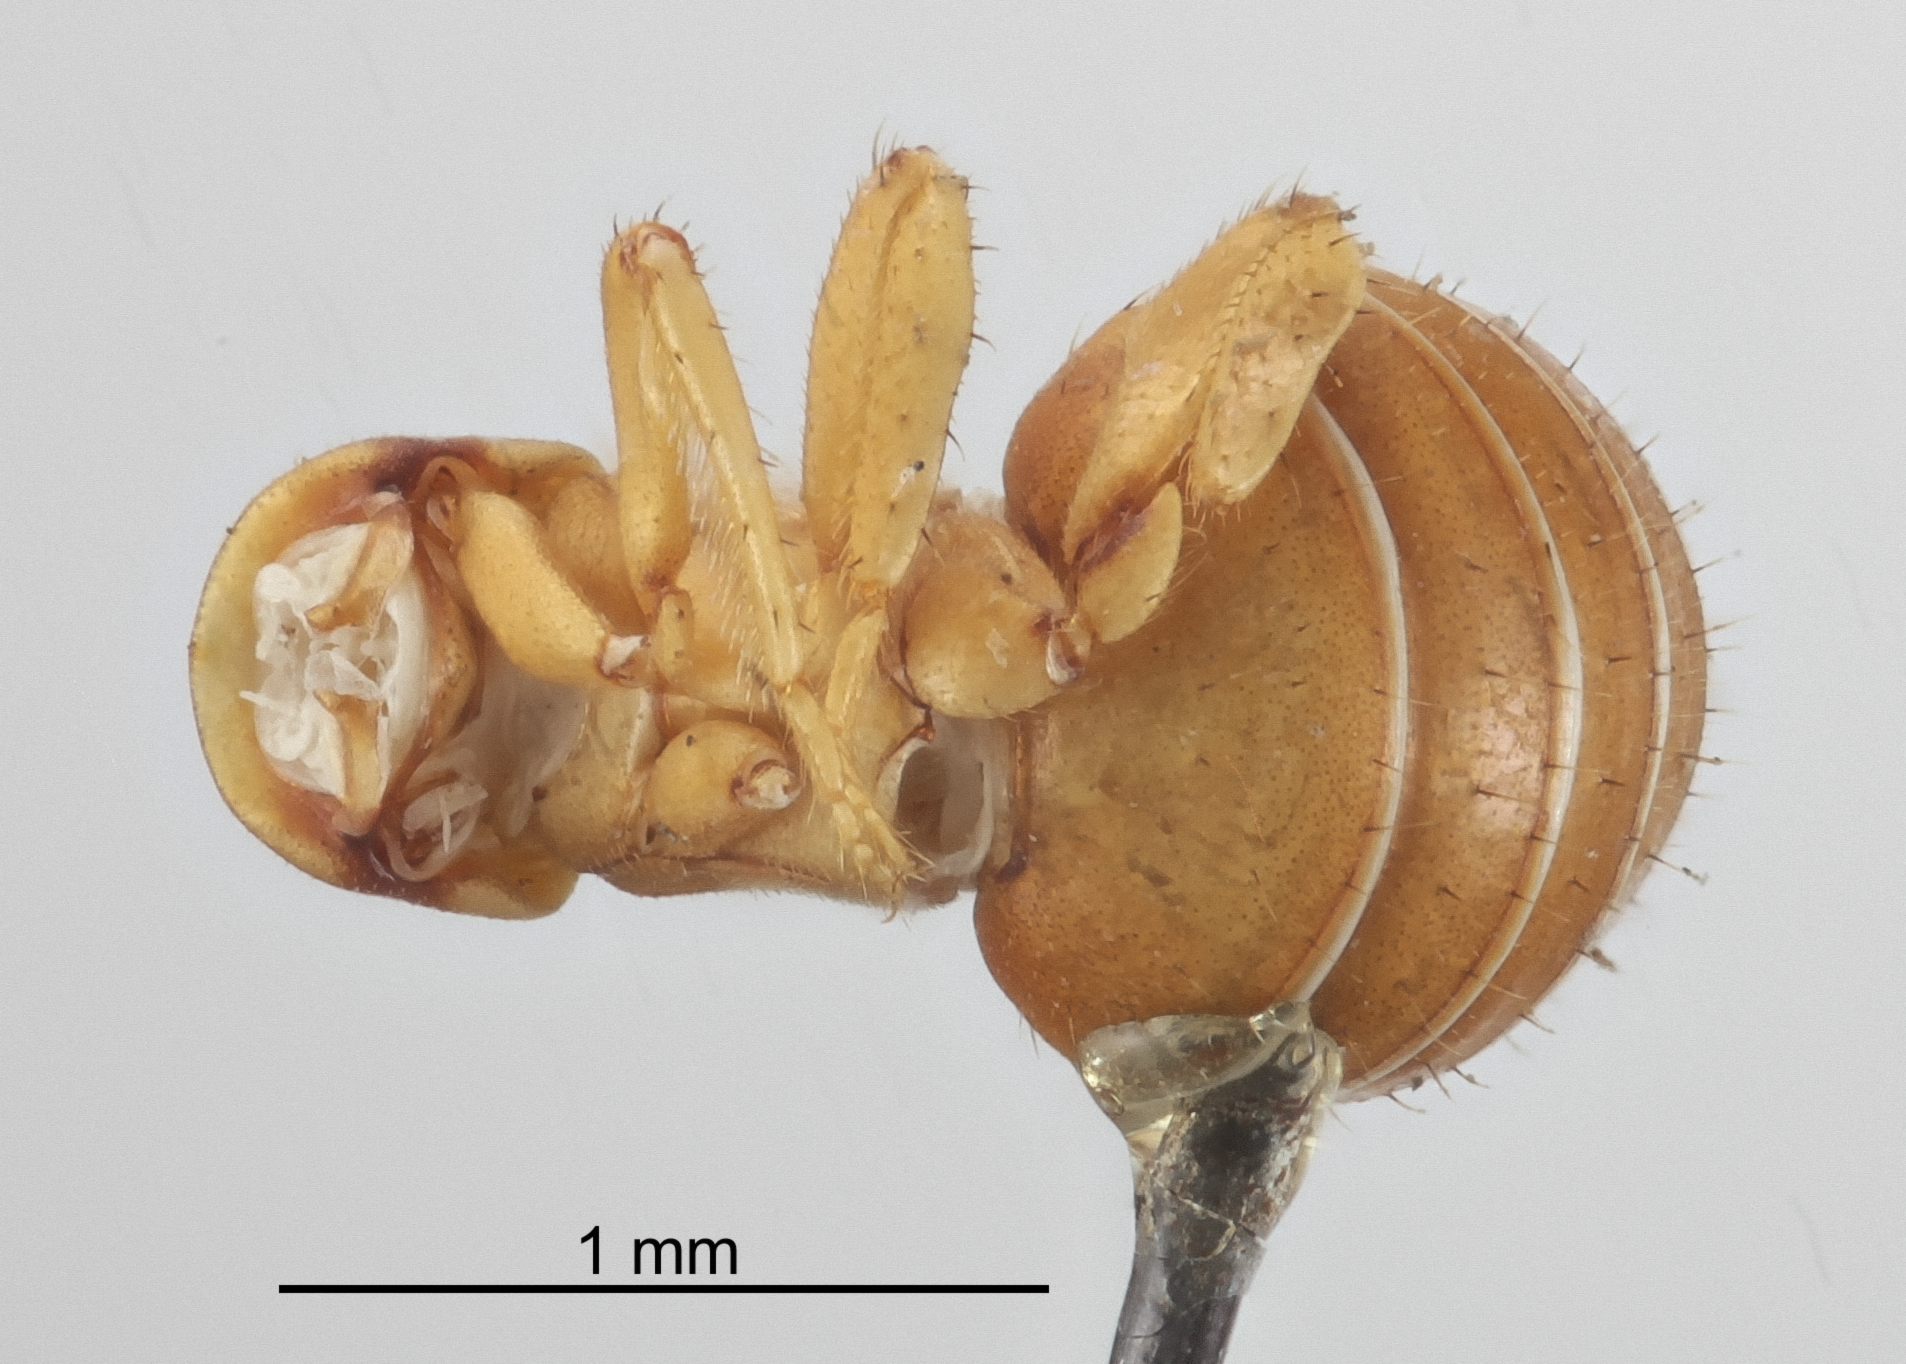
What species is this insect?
Termitogaster simopelta
